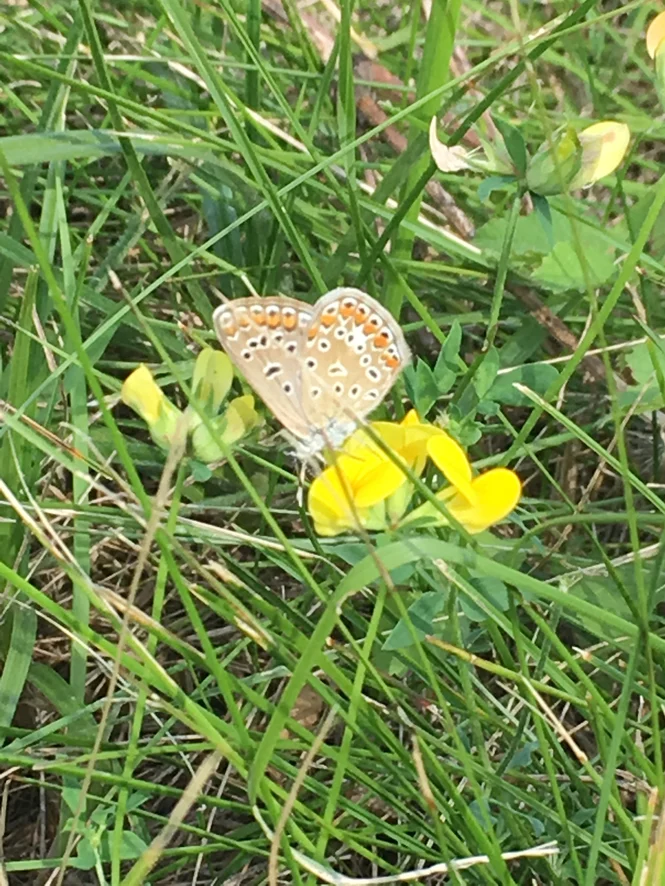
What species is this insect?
Polyommatus icarus
